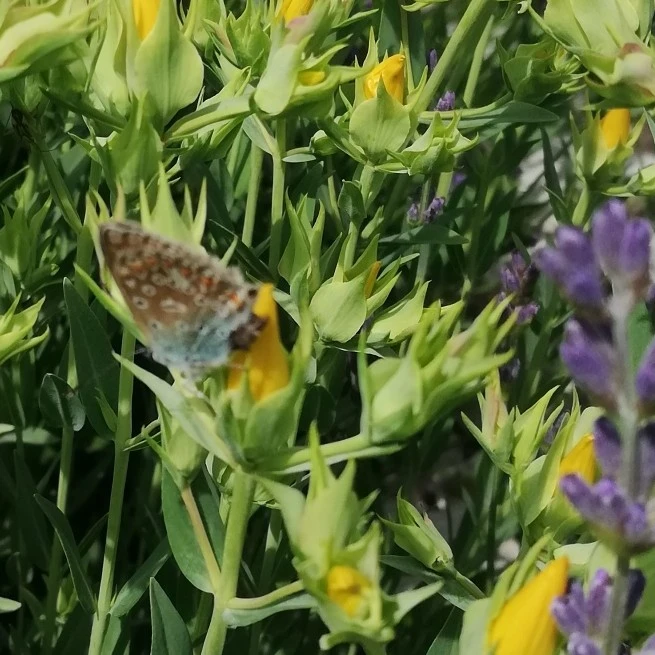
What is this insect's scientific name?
Polyommatus icarus
